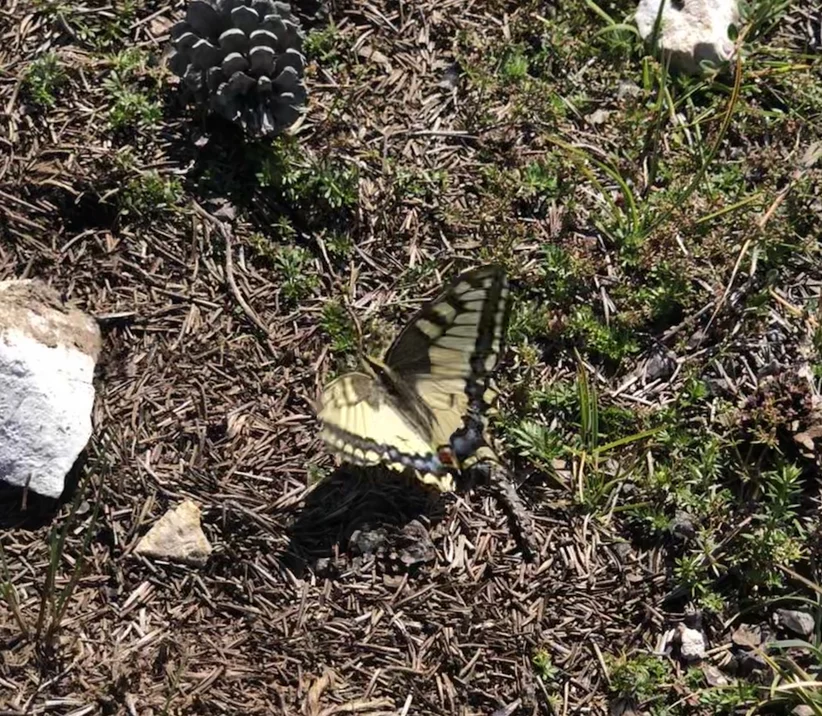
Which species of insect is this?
Papilio machaon
